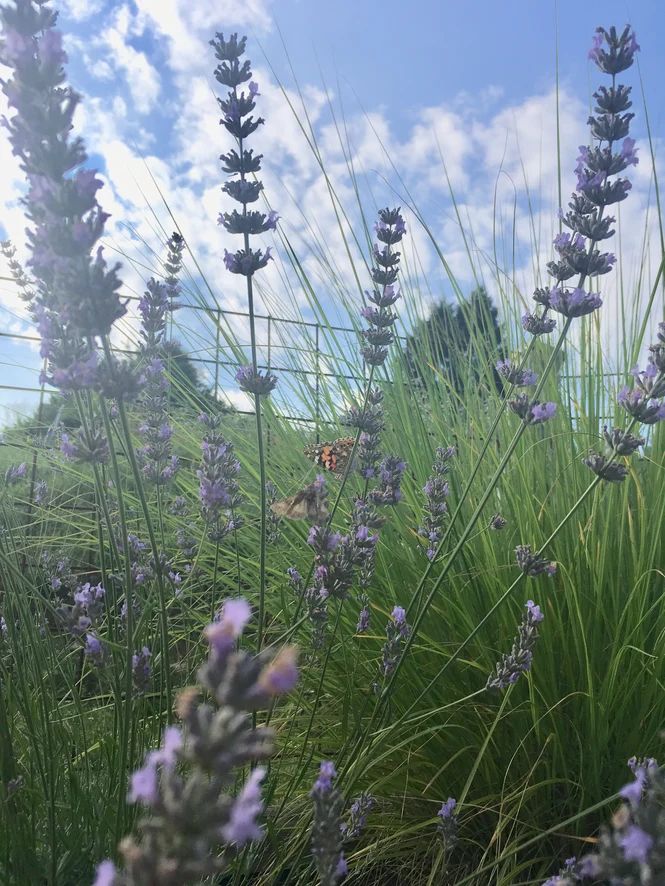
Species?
Vanessa cardui
